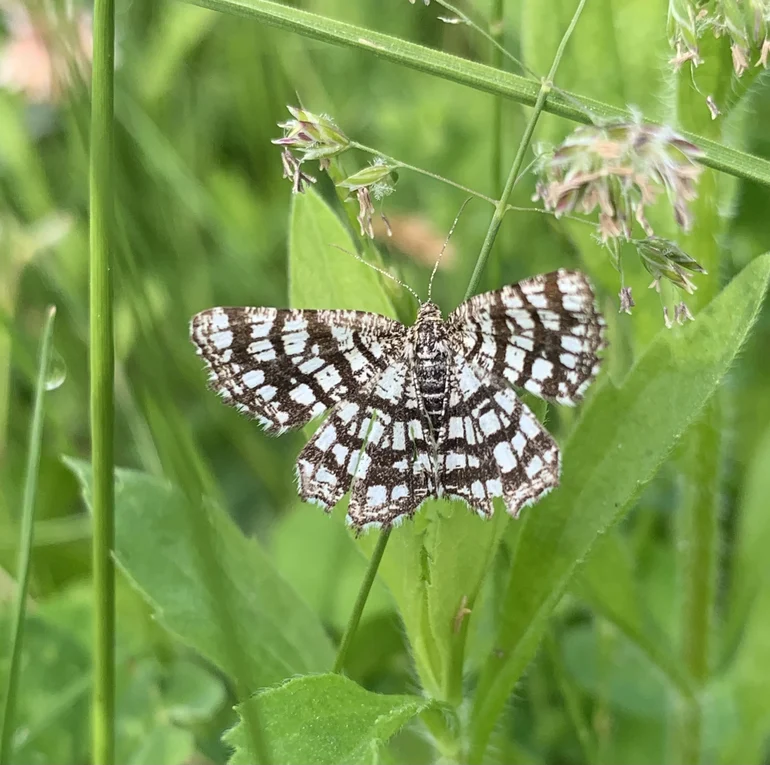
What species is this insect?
Chiasmia clathrata
